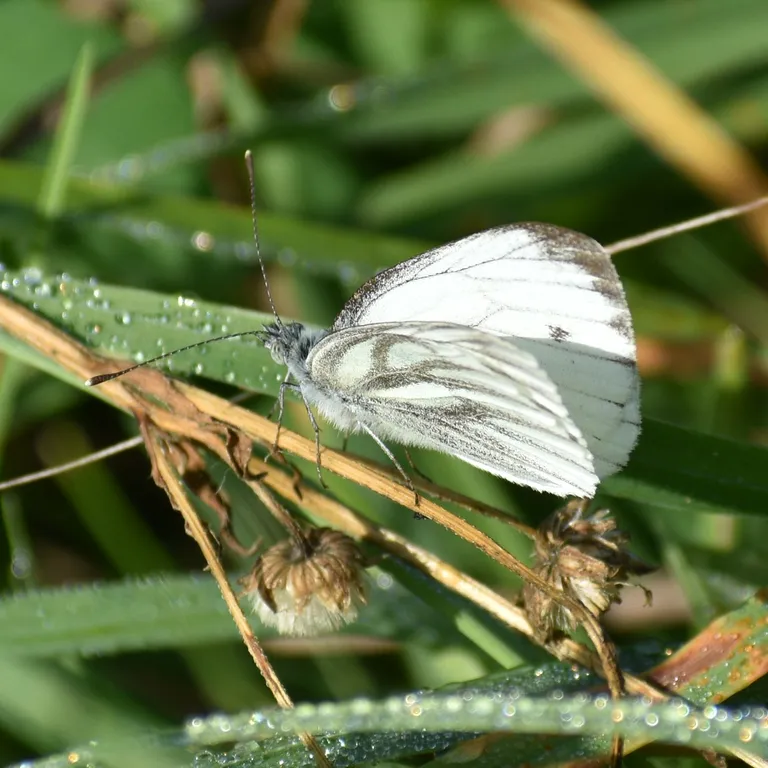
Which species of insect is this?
Pieris napi
